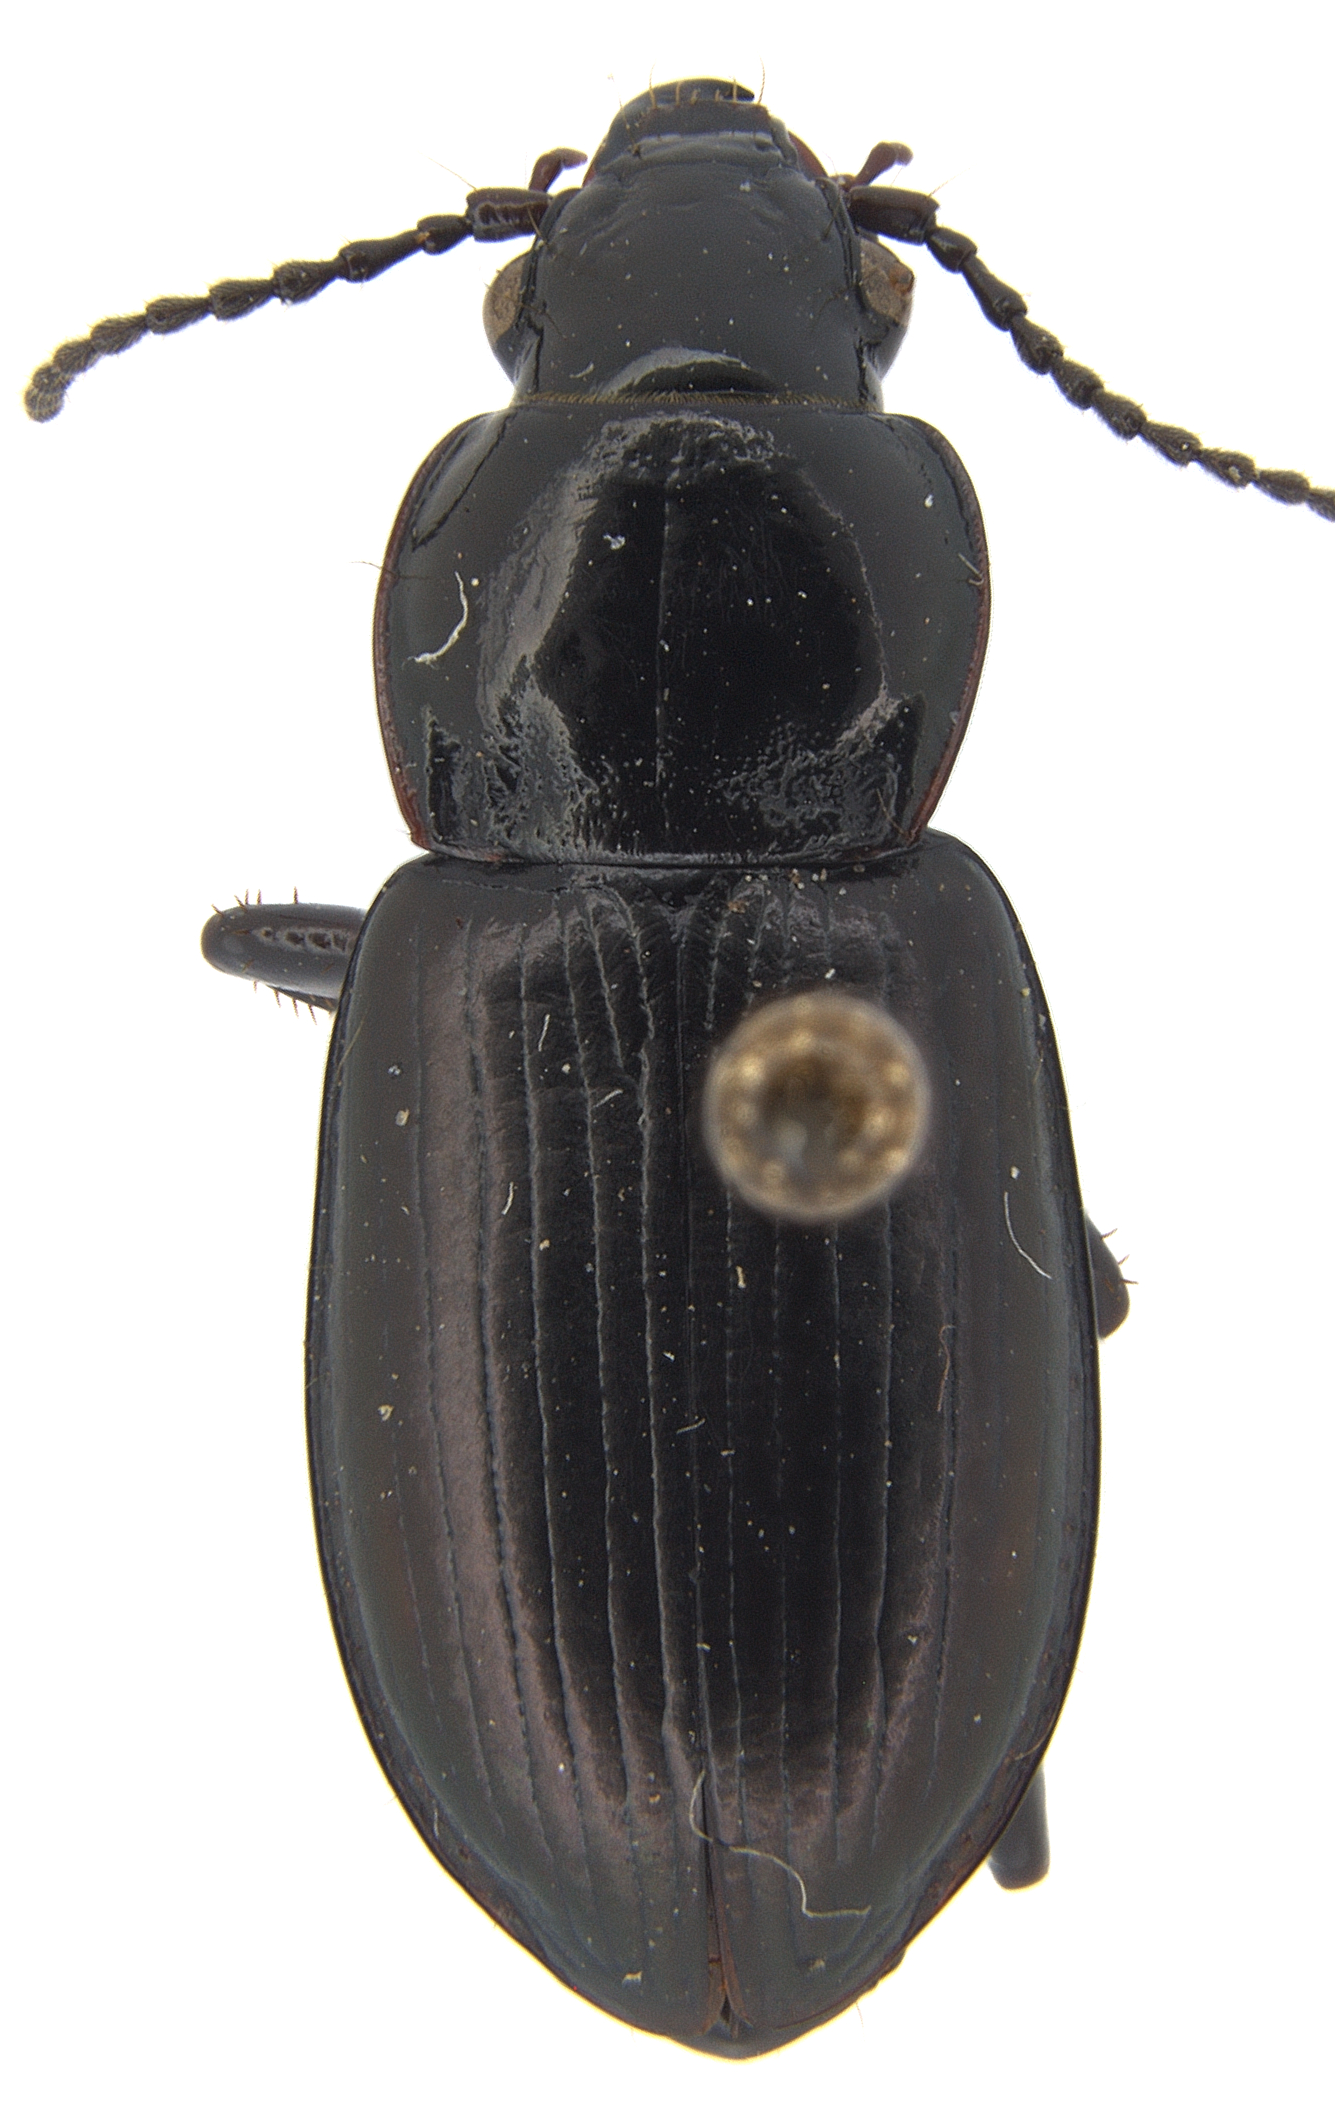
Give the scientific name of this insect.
Stereocerus haematopus
